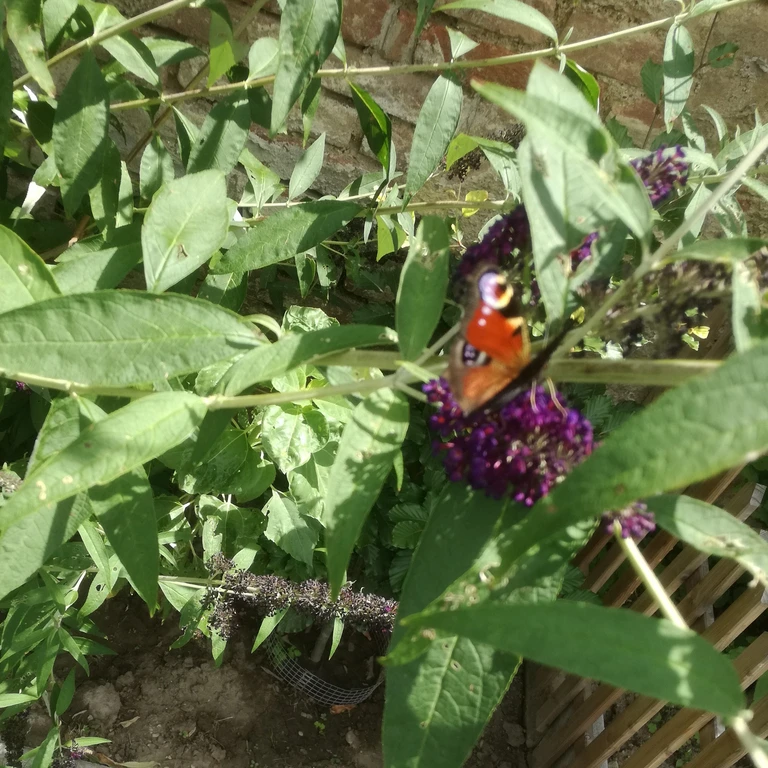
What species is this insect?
Aglais io
